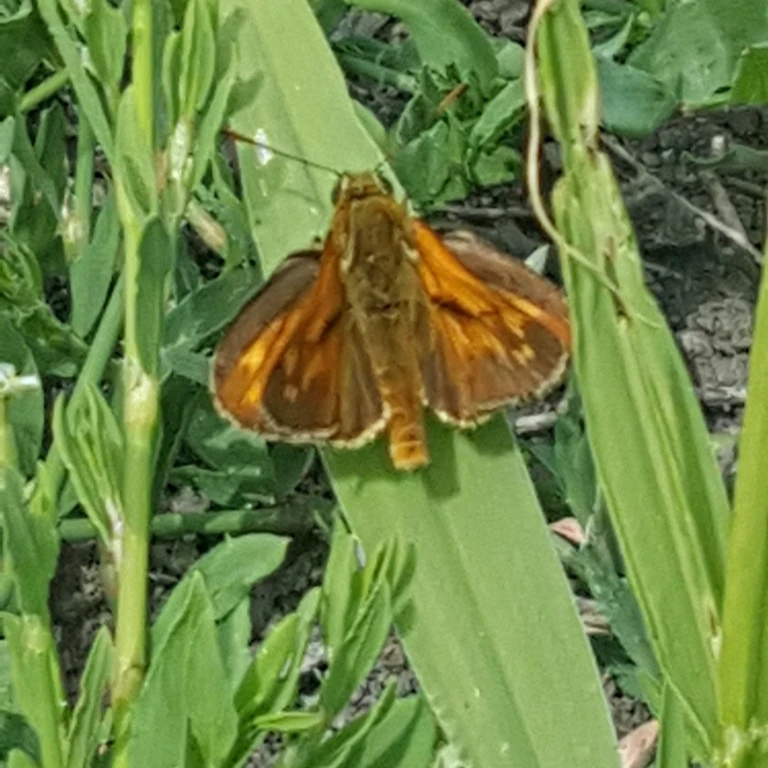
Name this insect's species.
Ochlodes sylvanus (also Ochlodes venata)
